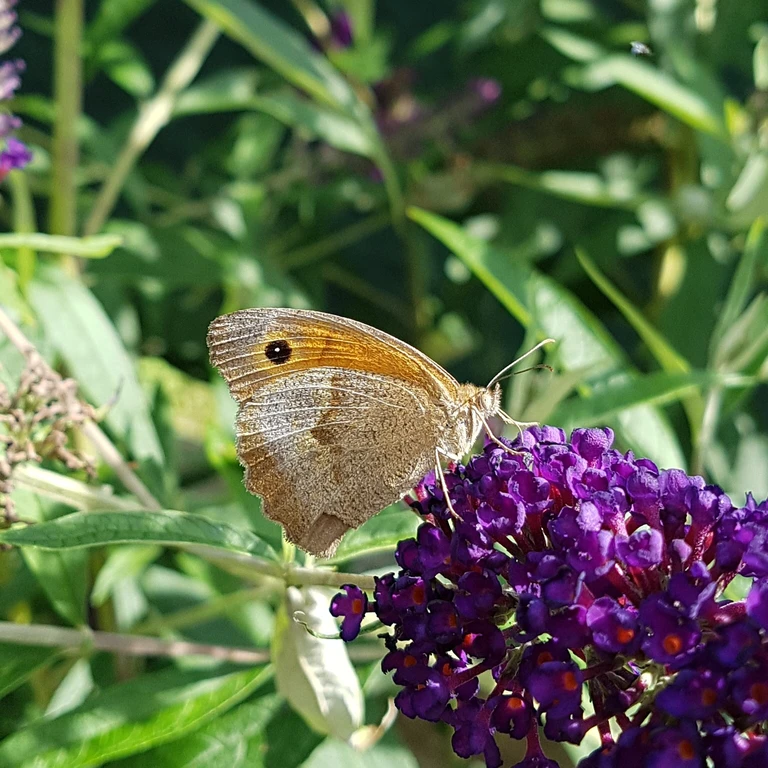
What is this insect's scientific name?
Maniola jurtina
